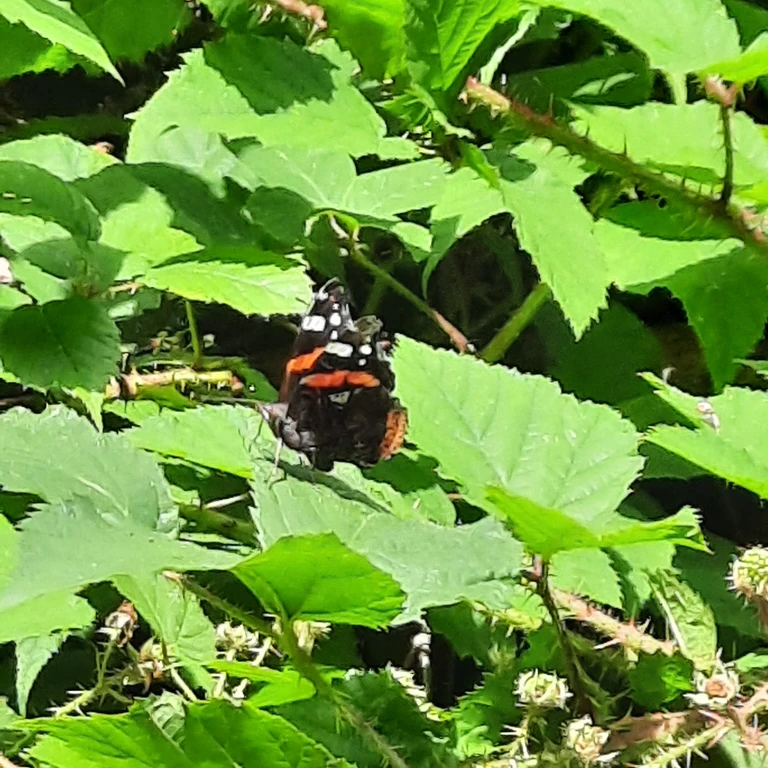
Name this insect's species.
Vanessa atalanta
